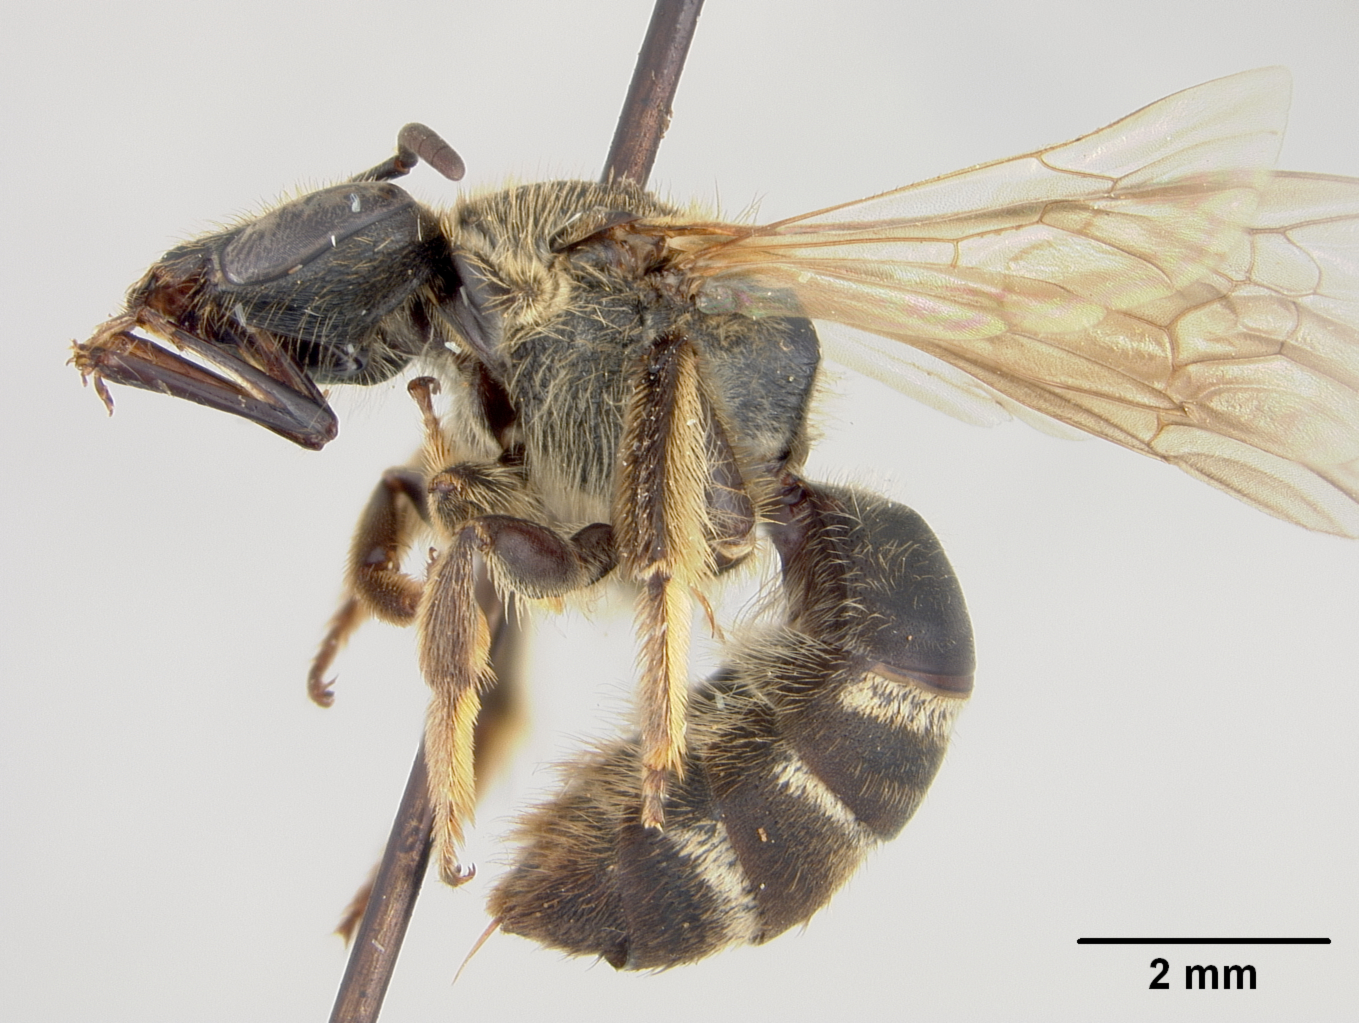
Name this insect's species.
Halictus tacitus
